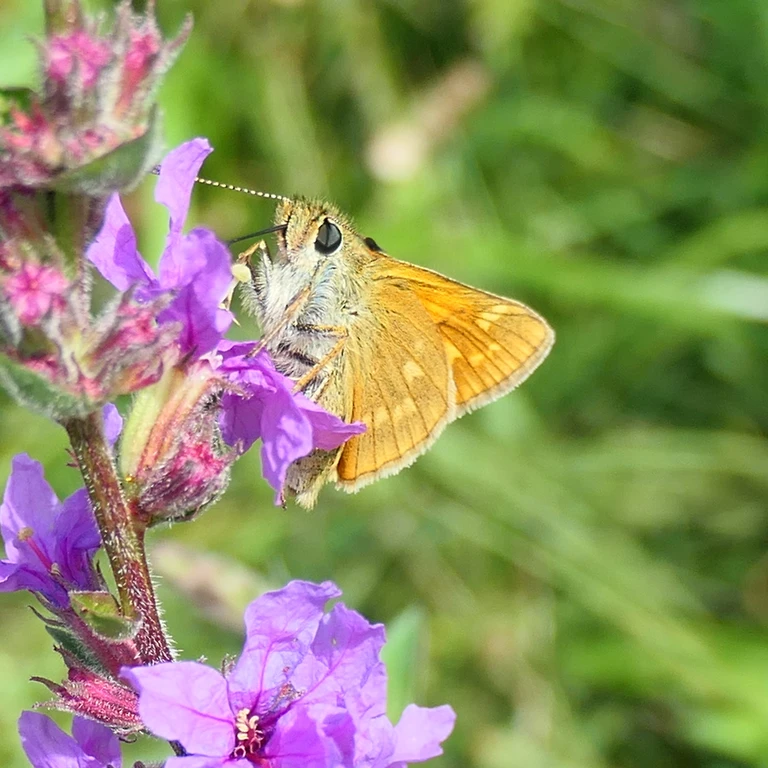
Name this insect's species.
Ochlodes sylvanus (also Ochlodes venata)
